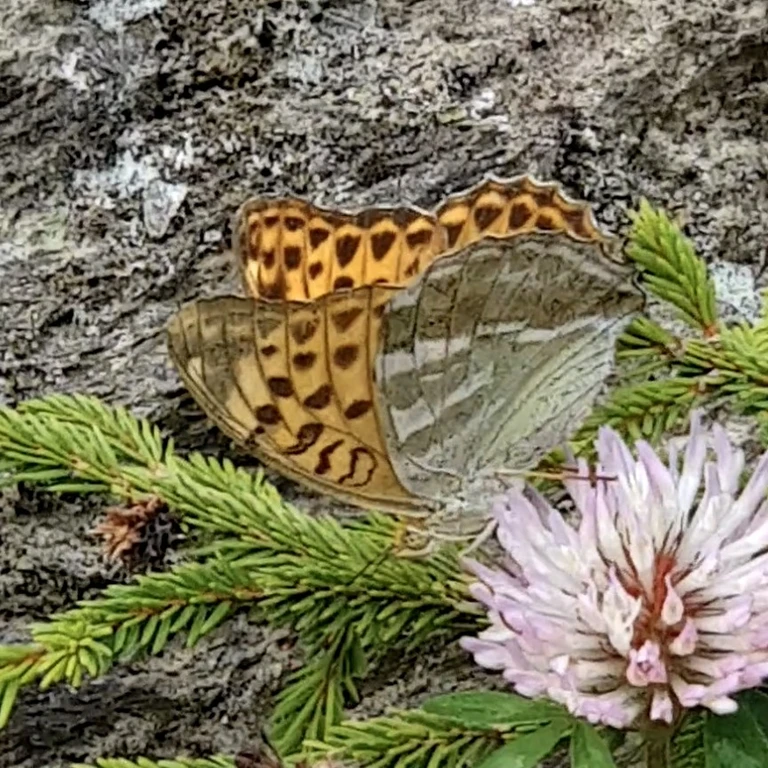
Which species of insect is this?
Argynnis paphia
